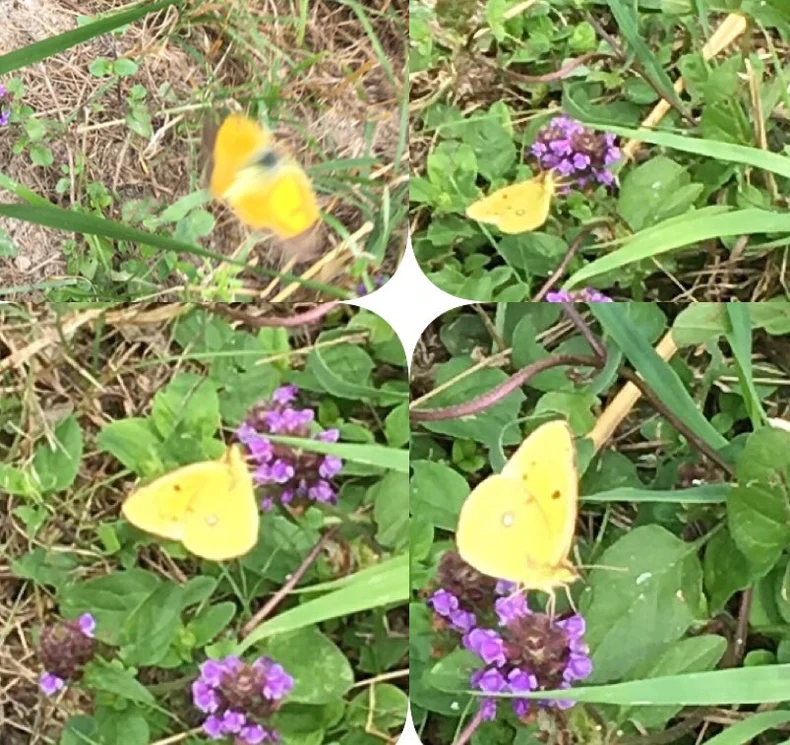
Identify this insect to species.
Colias croceus
